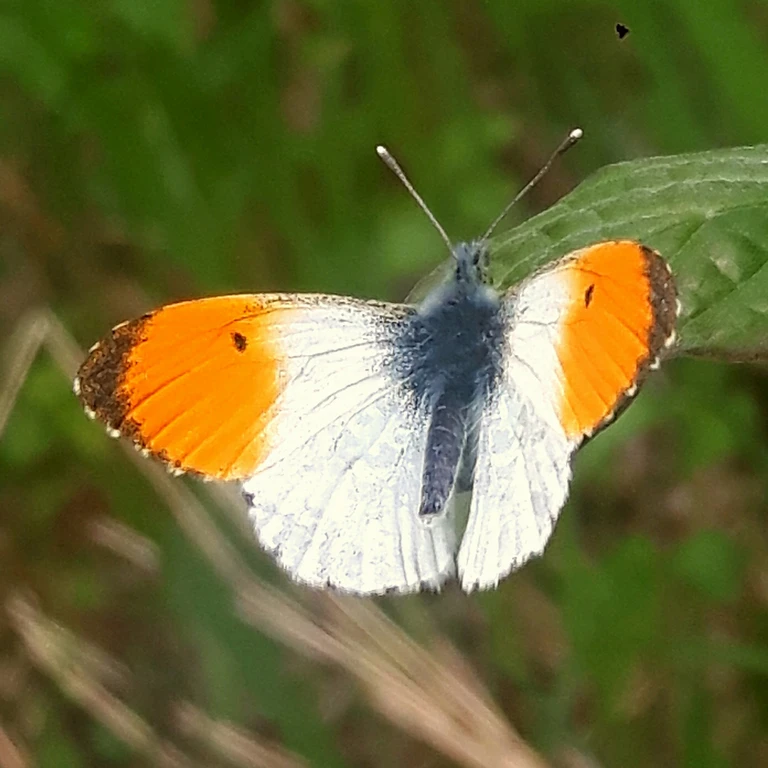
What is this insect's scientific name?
Anthocharis cardamines
